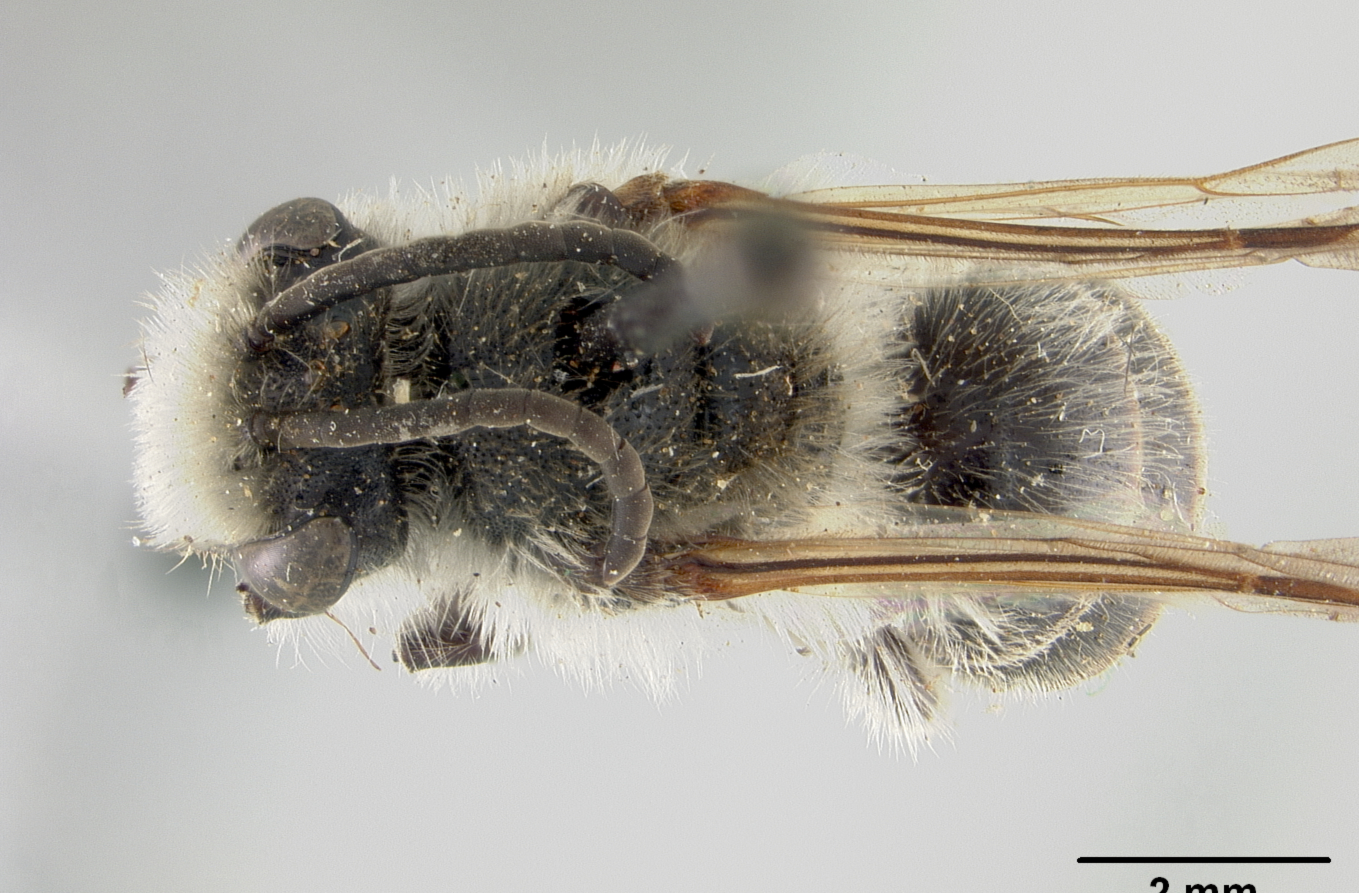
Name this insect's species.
Colletes inaequalis
